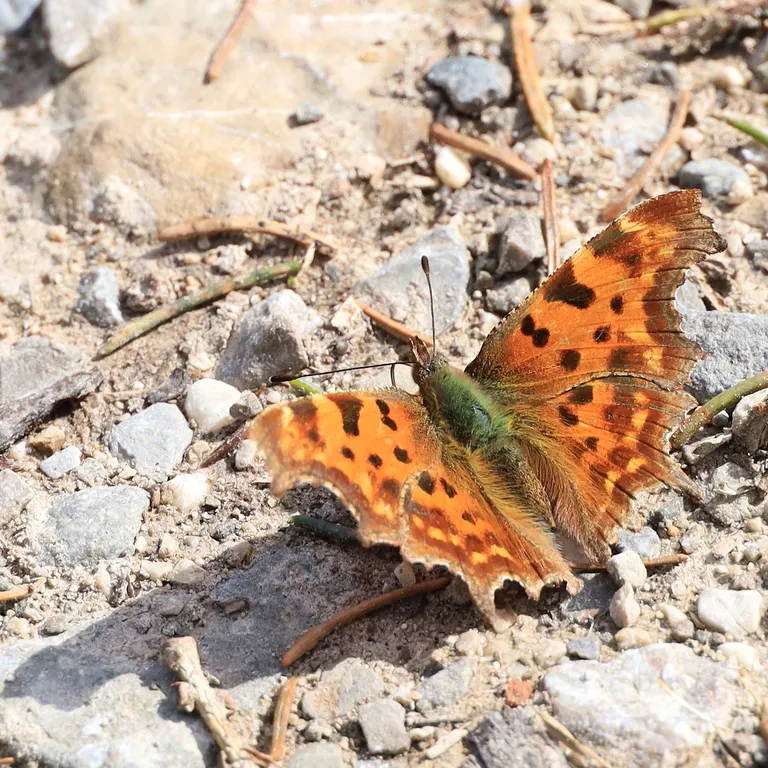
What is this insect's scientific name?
Polygonia c-album
